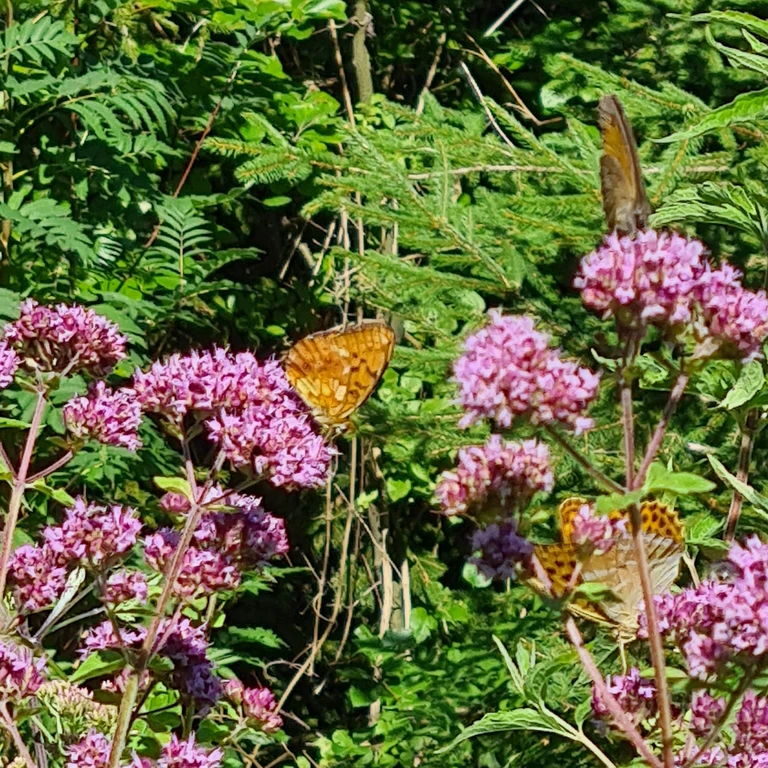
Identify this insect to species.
Brenthis daphne
